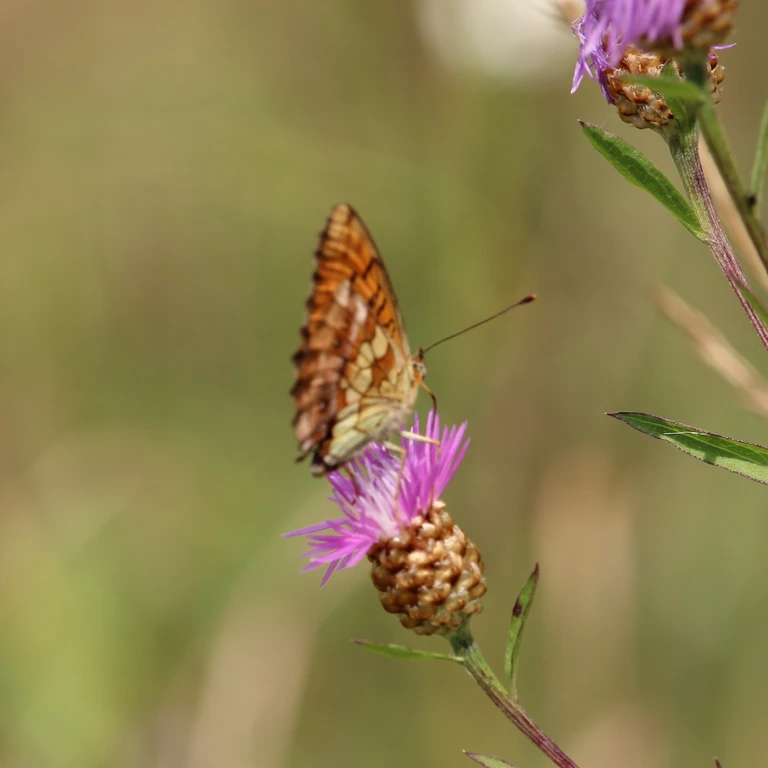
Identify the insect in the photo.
Brenthis daphne
